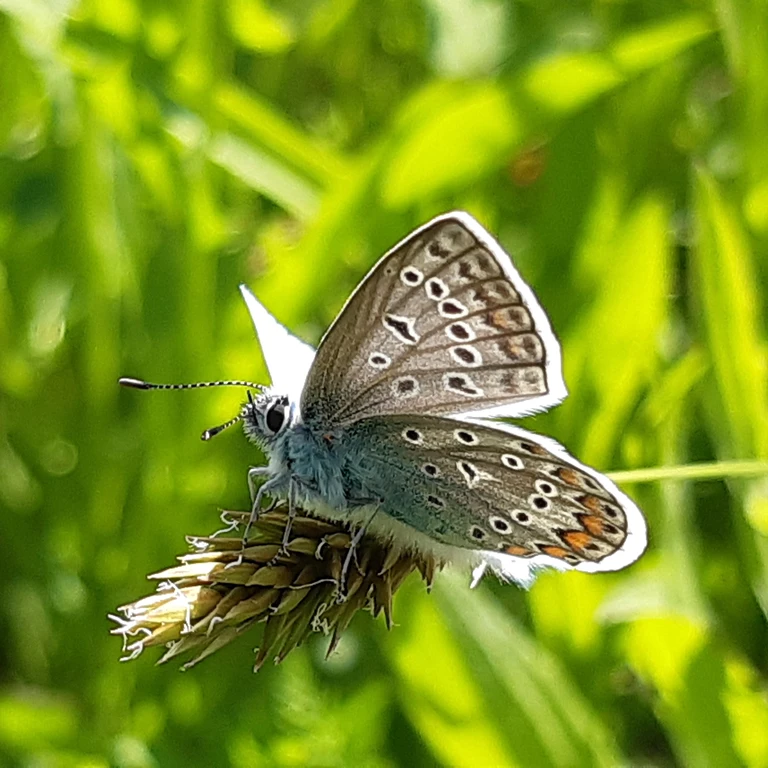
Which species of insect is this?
Polyommatus icarus
